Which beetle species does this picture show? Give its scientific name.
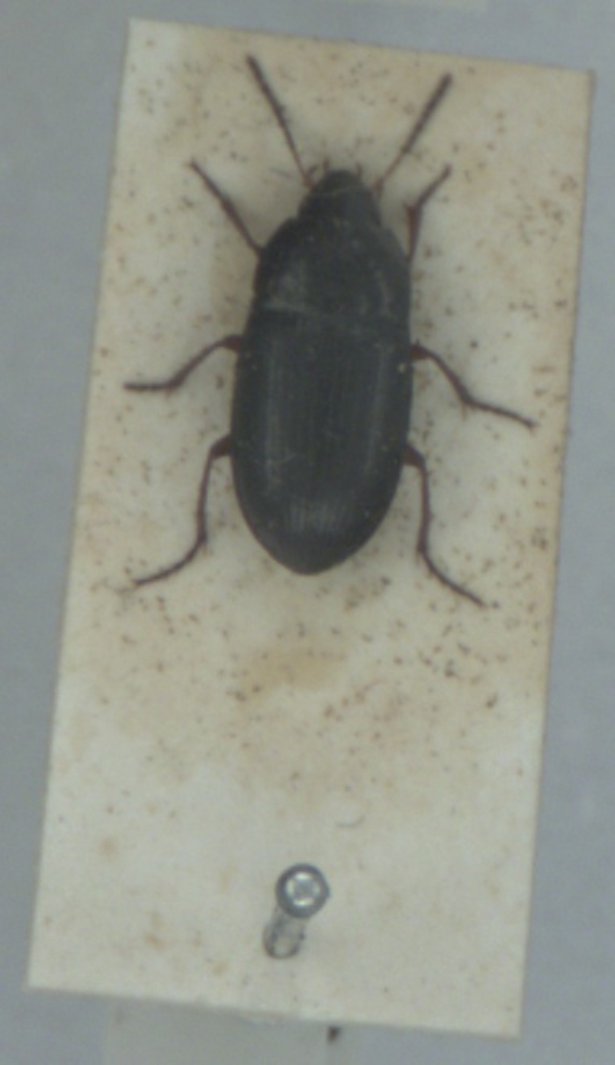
Amara familiaris
